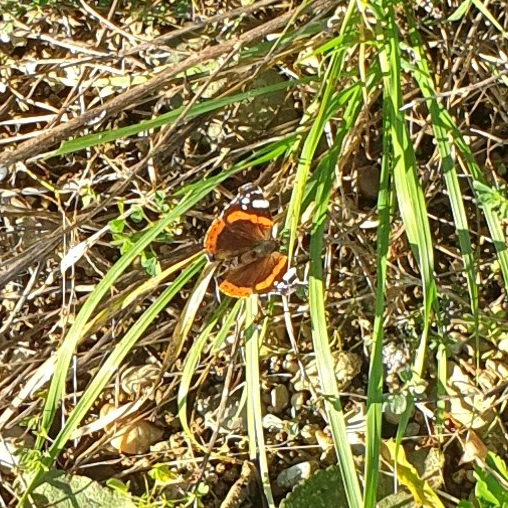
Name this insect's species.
Vanessa atalanta
